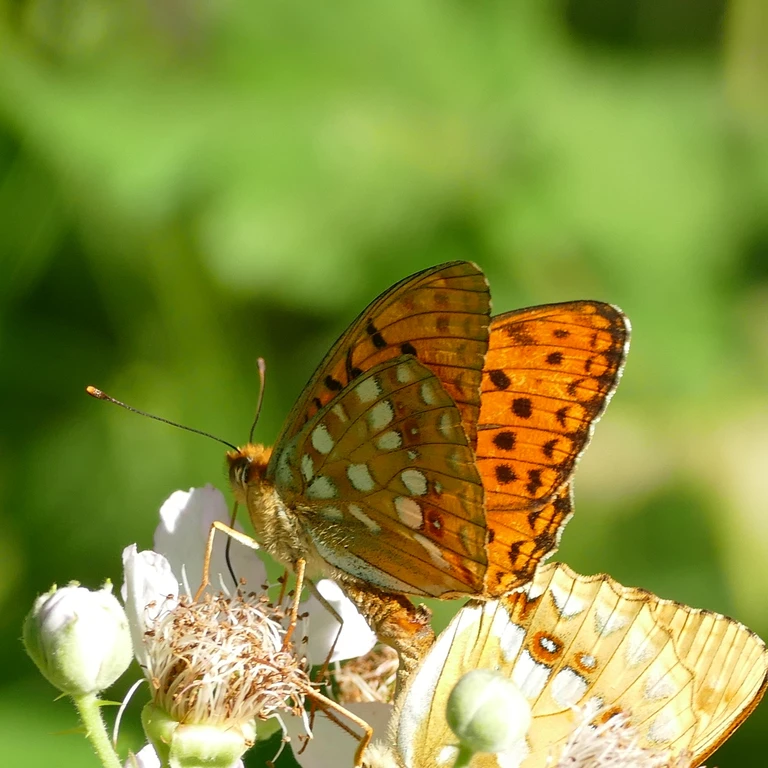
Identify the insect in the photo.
Fabriciana adippe
